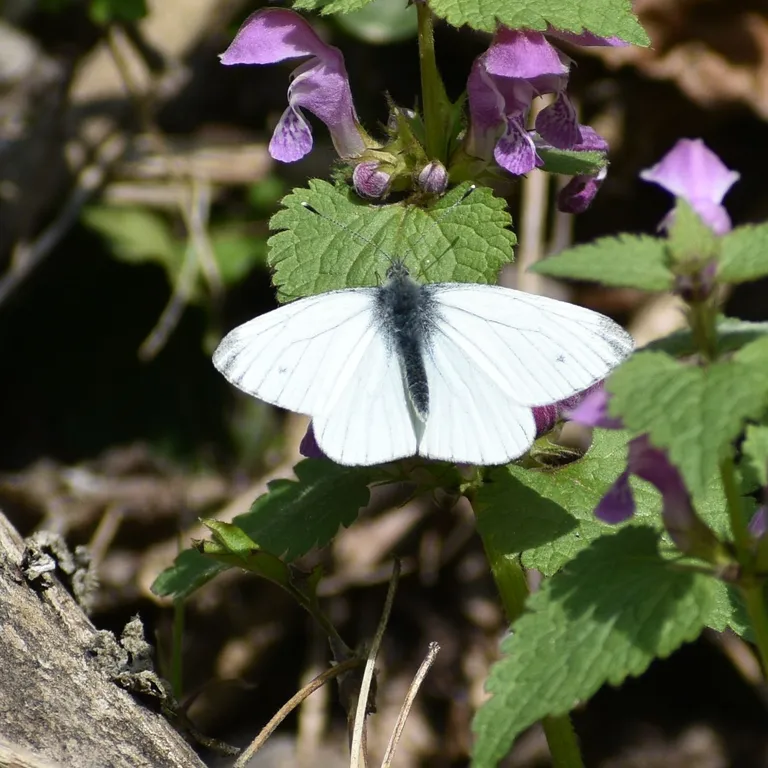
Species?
Pieris napi
